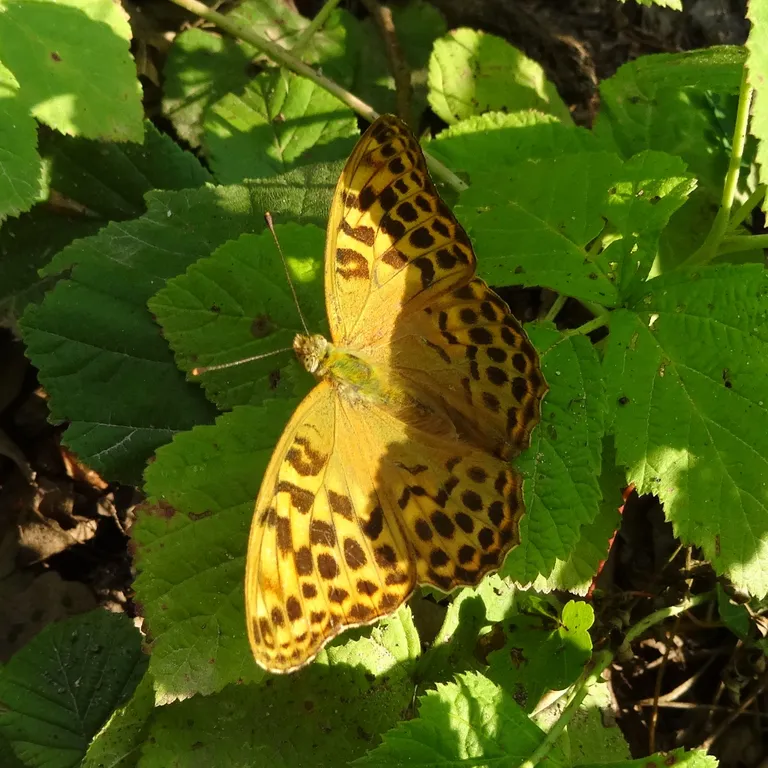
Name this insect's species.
Argynnis paphia
